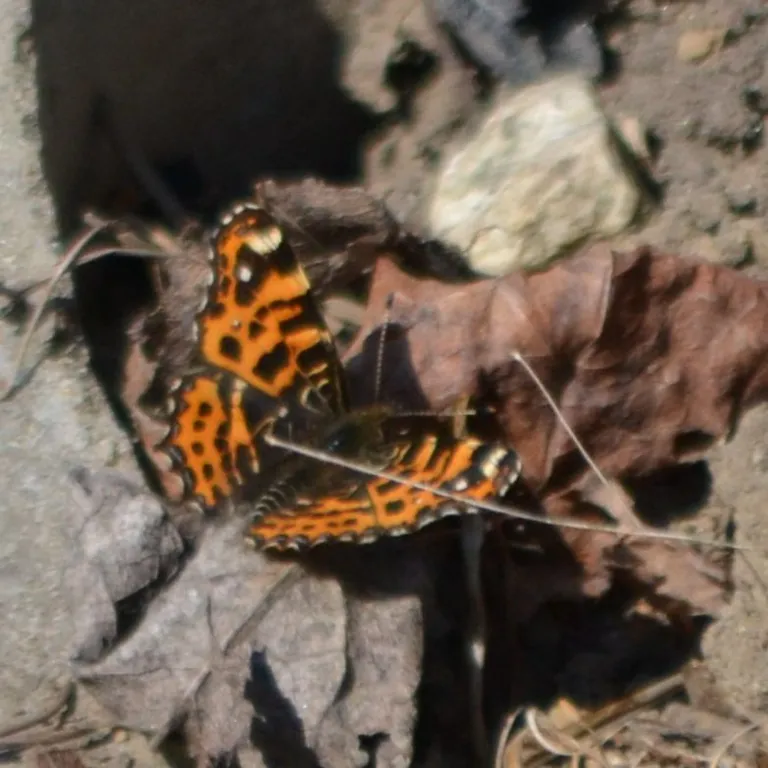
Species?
Araschnia levana
